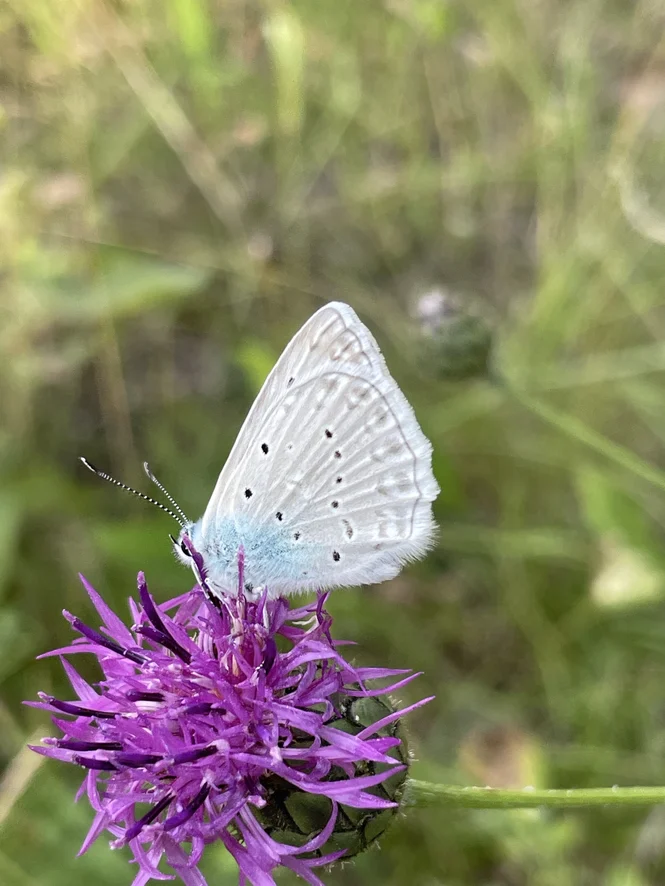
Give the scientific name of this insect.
Polyommatus daphnis
